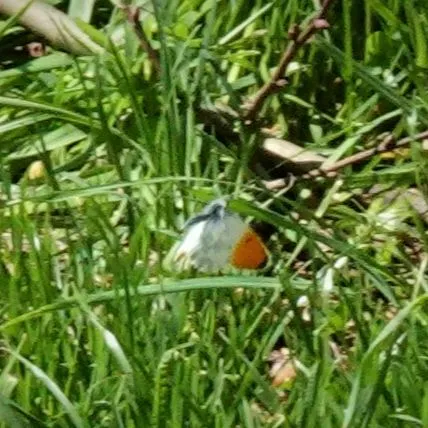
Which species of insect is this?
Anthocharis cardamines
